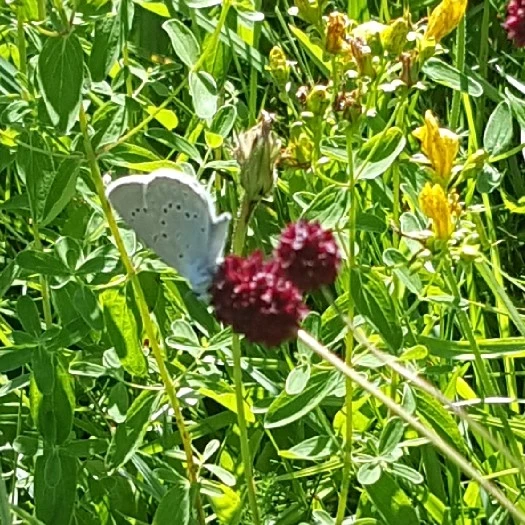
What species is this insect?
Phengaris teleius
